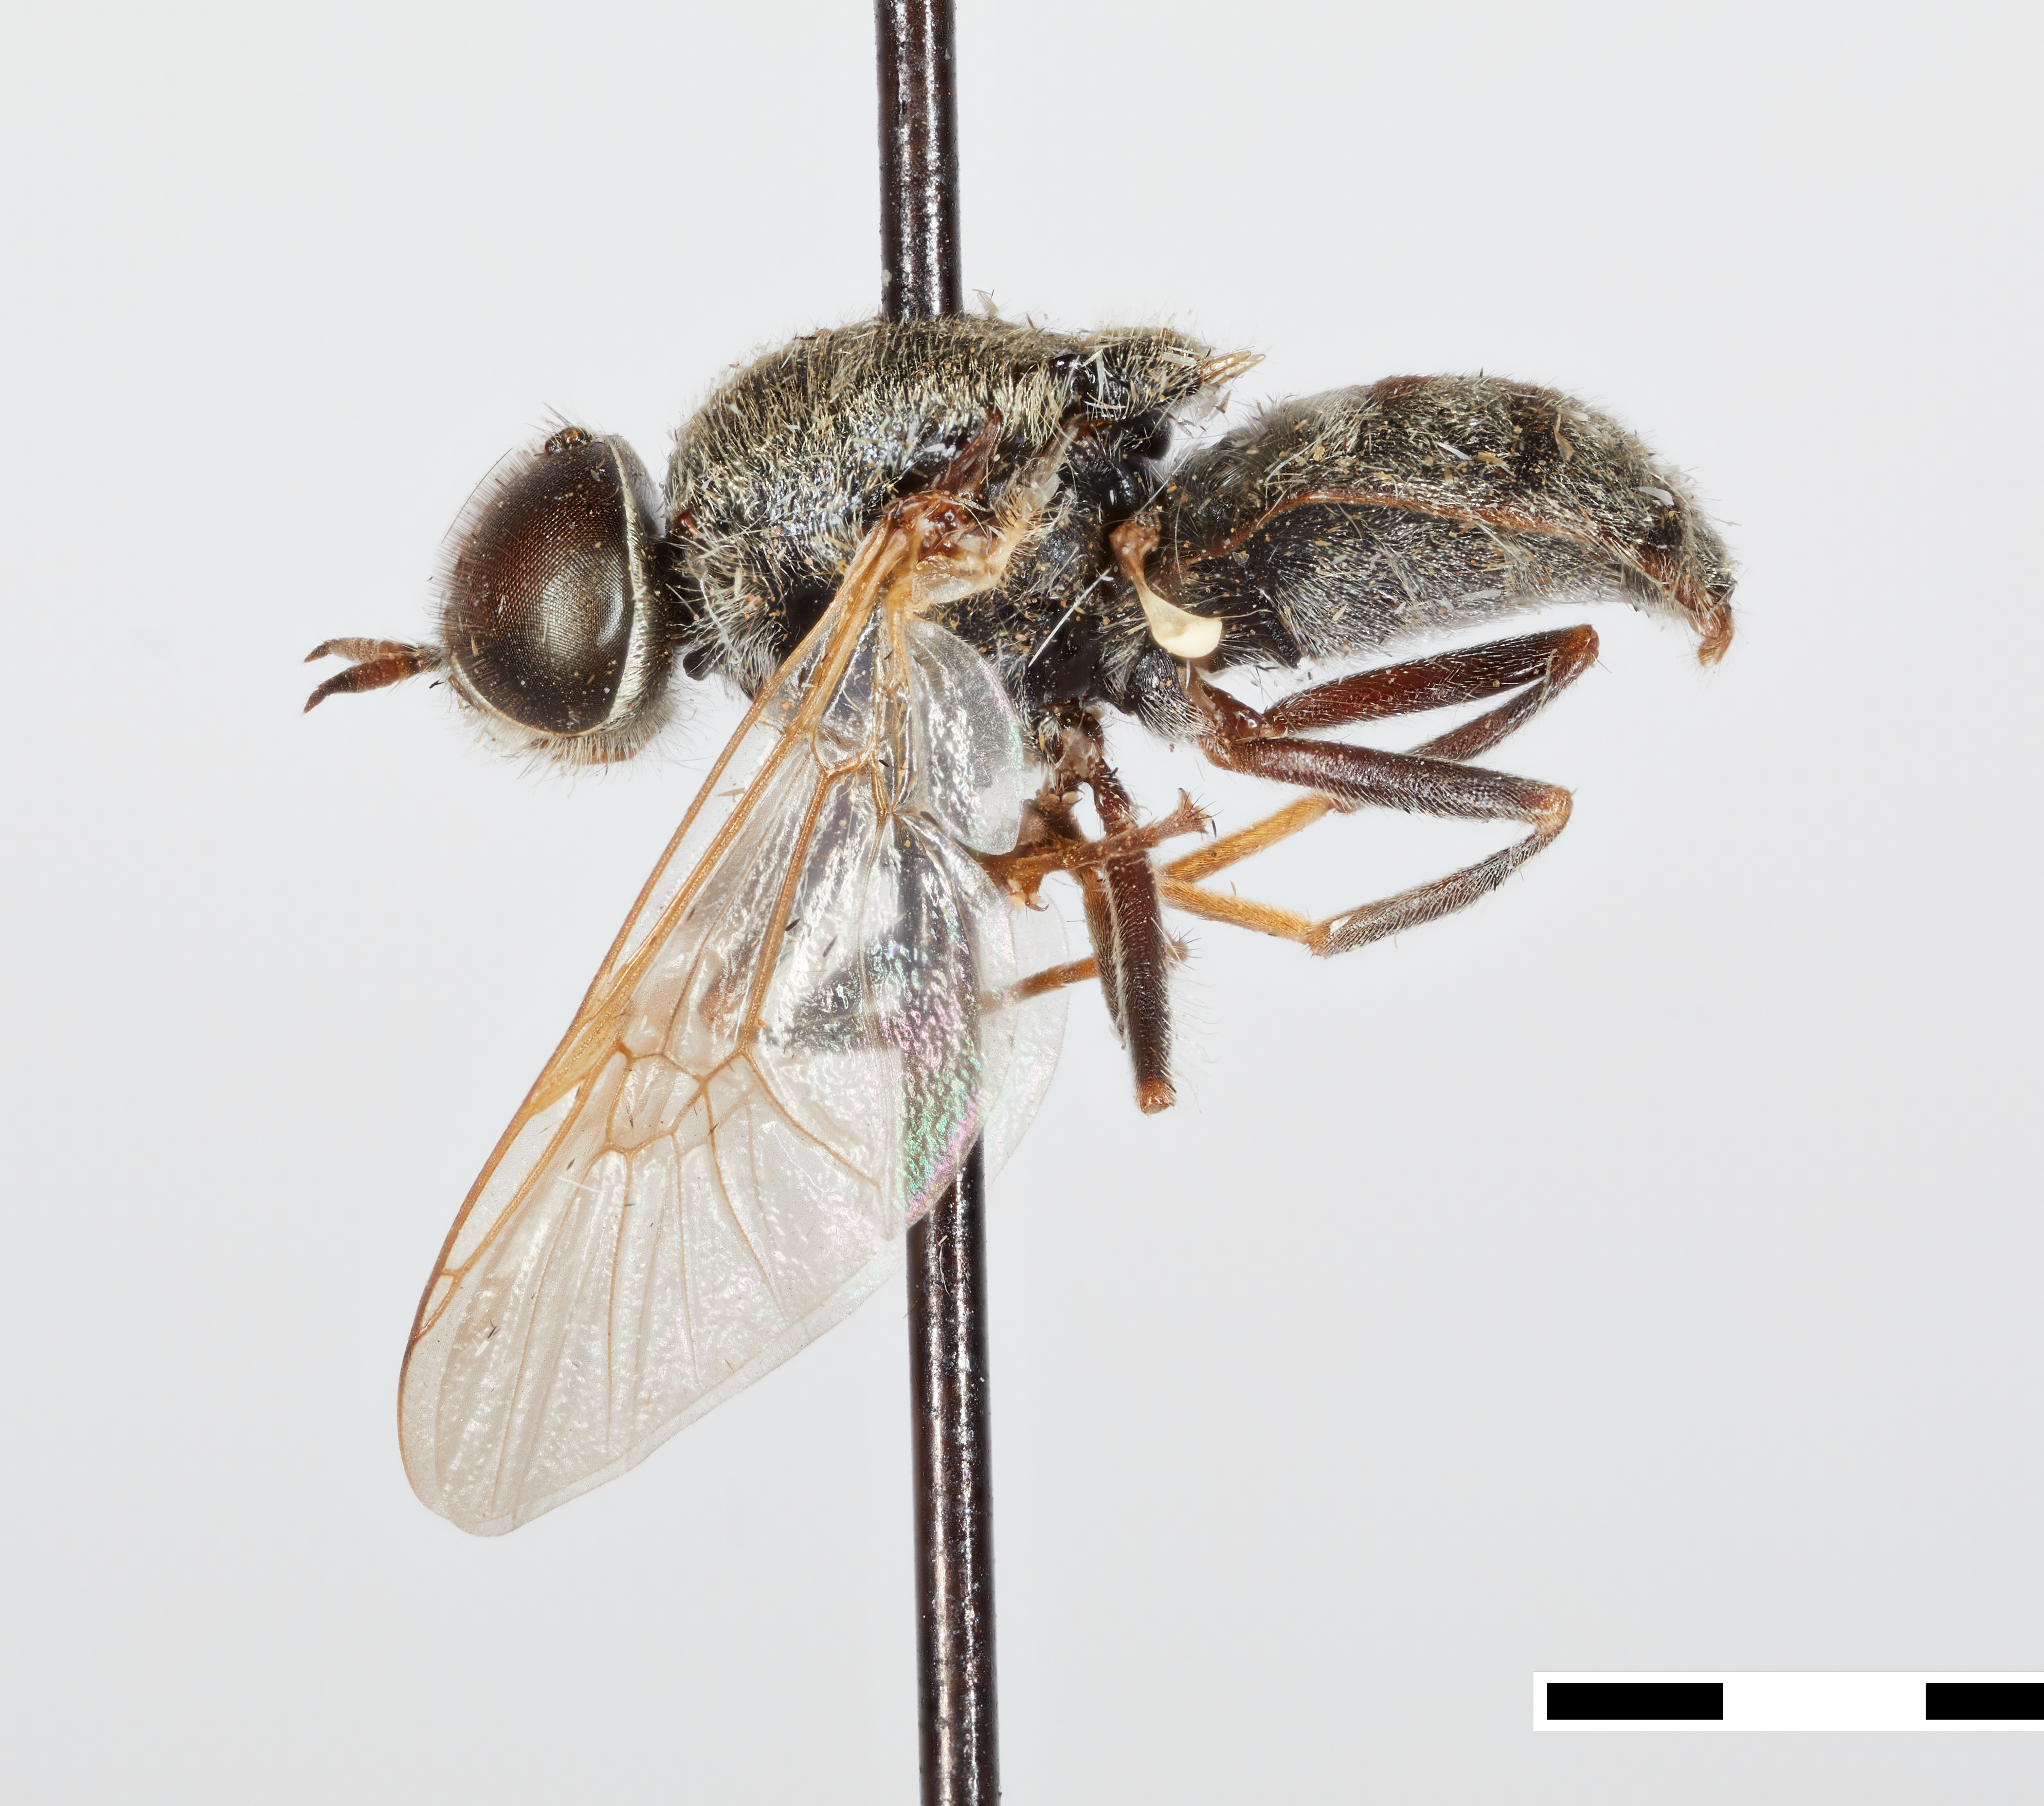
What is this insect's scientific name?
Adoxomyia regularis
